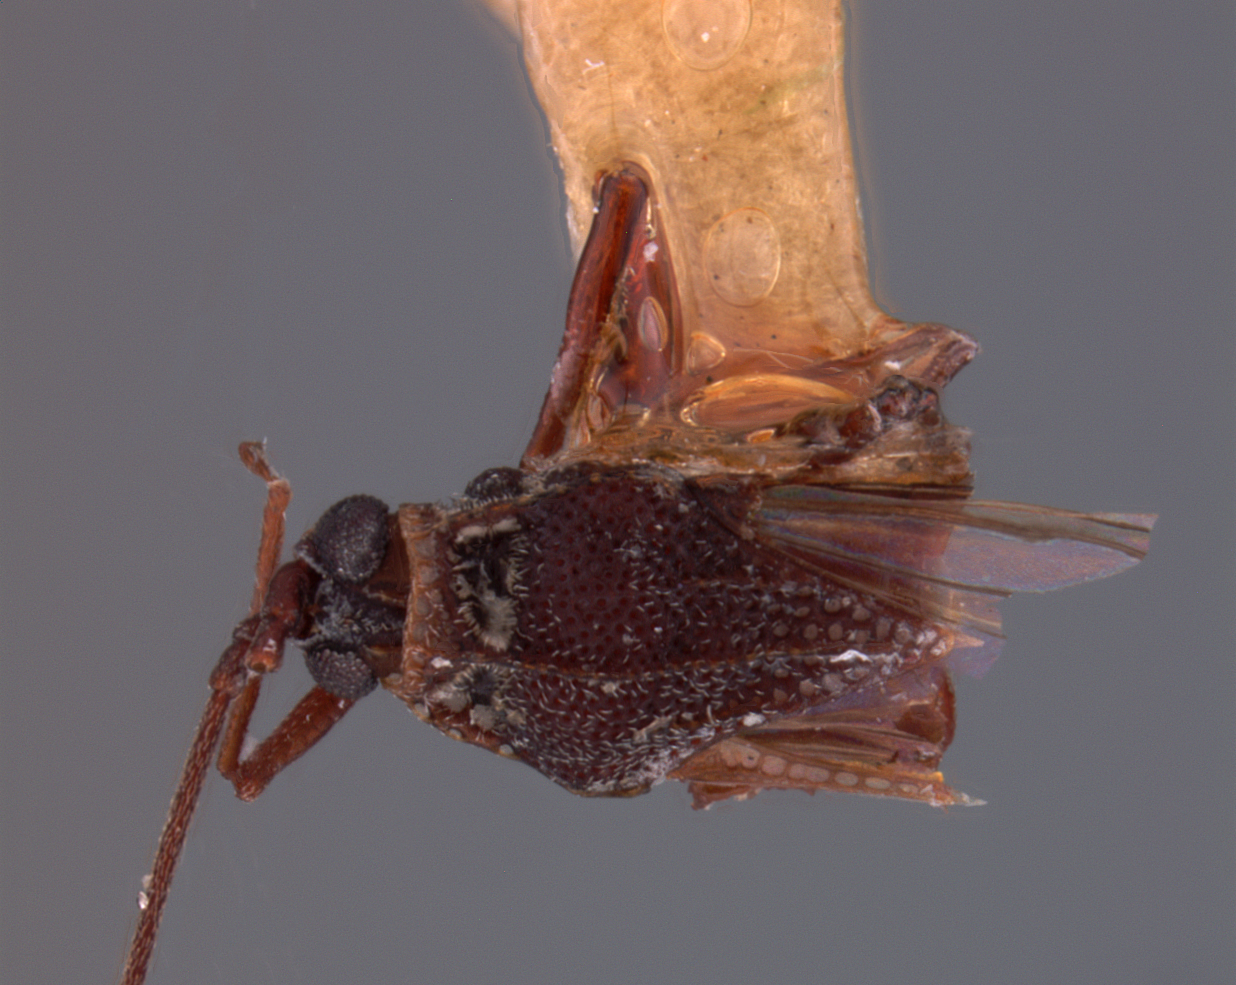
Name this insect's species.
Perissonemia torquata
